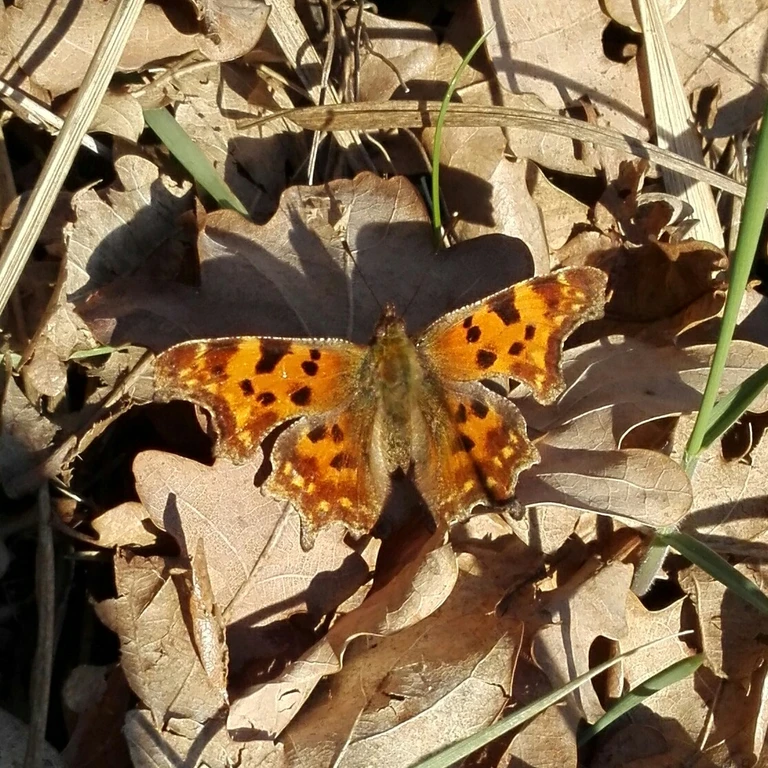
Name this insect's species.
Polygonia c-album
